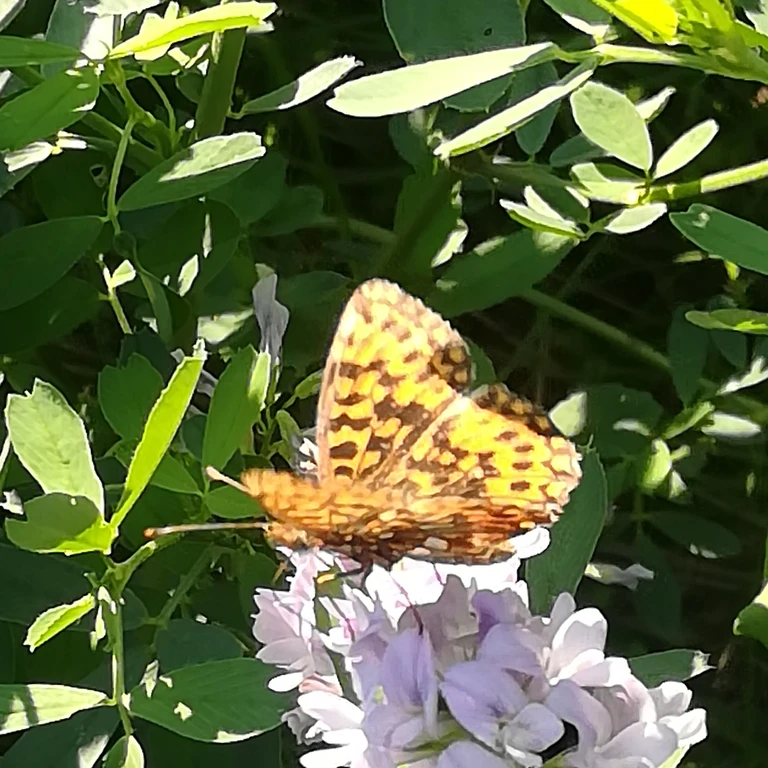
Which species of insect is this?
Boloria dia
